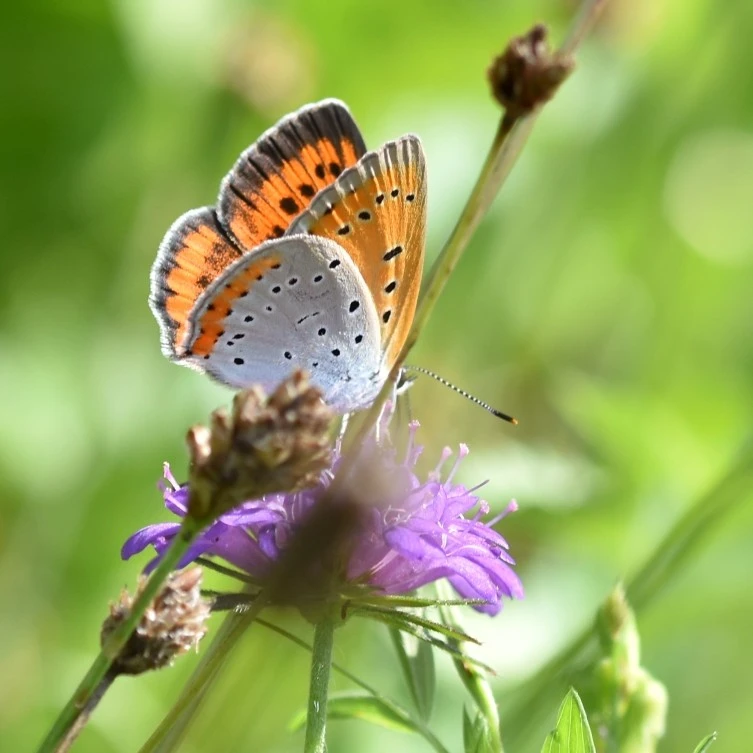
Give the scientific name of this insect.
Lycaena dispar
